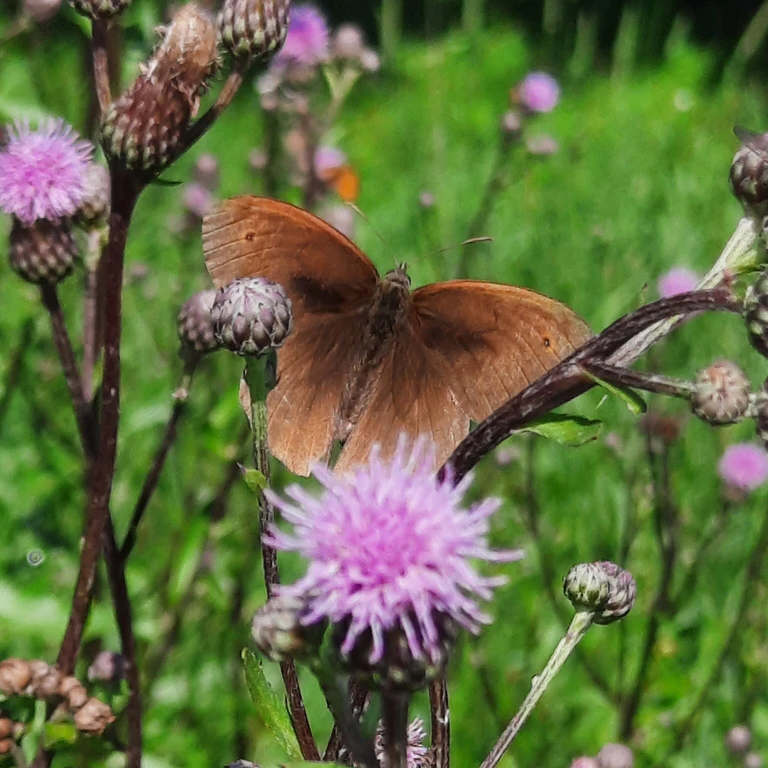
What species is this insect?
Maniola jurtina
